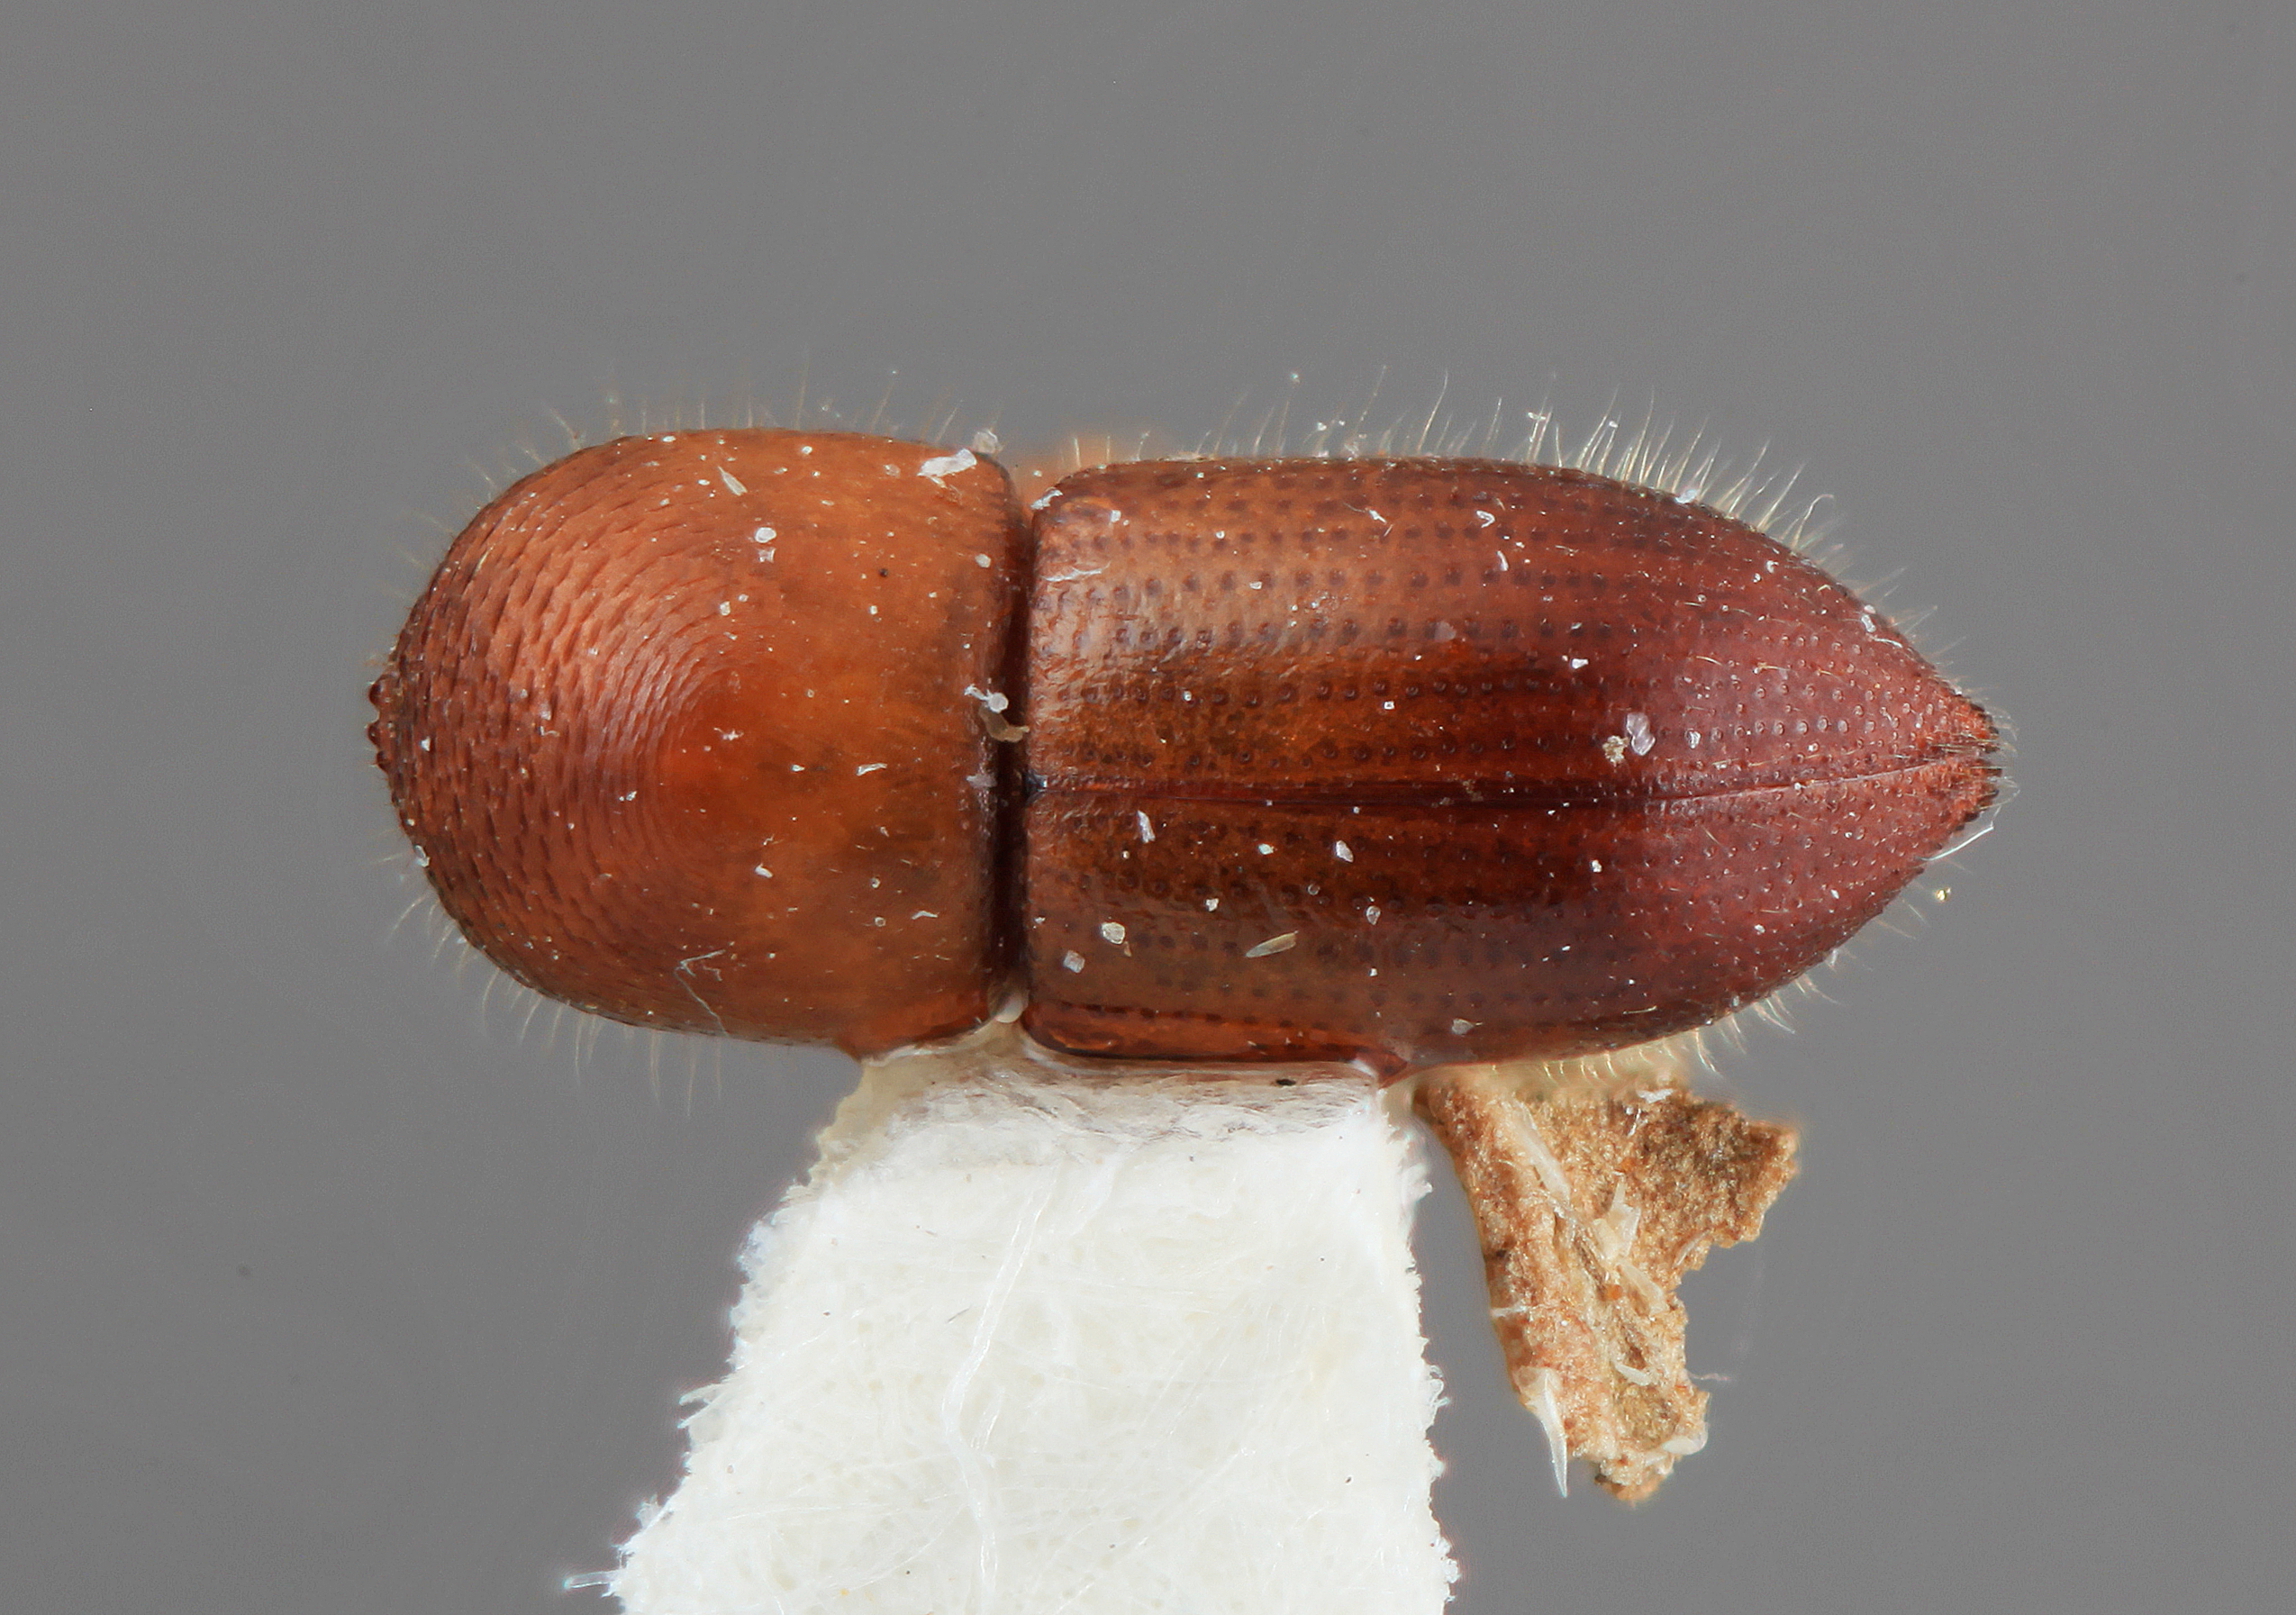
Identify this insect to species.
Coptoborus bellus
